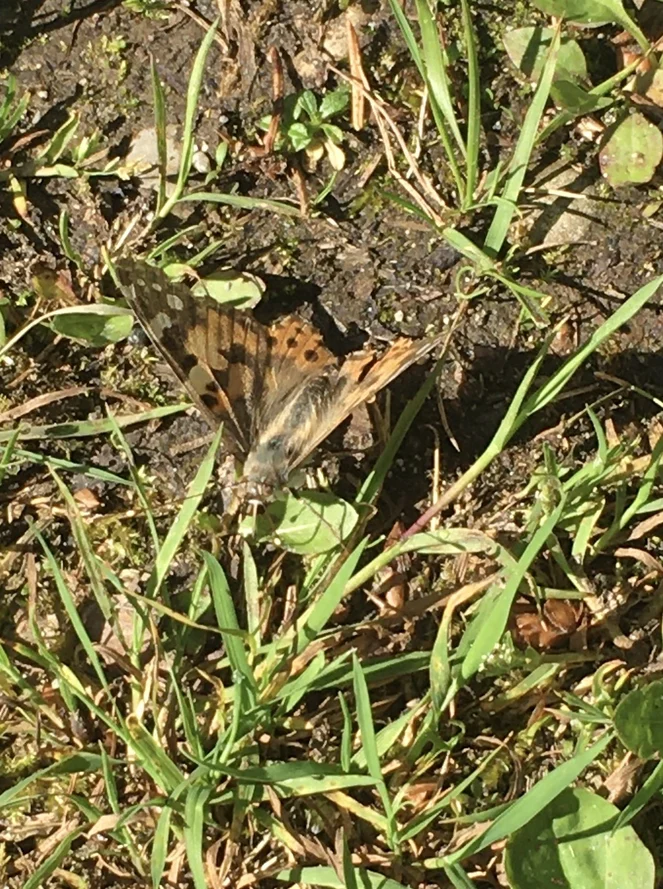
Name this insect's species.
Vanessa cardui
